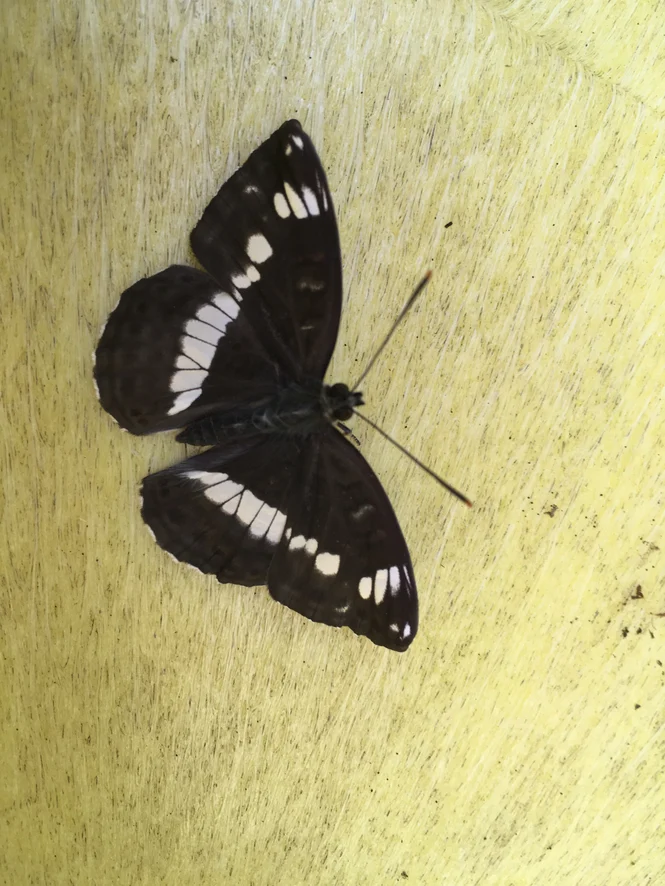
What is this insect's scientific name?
Limenitis camilla (also Ladoga camilla)
